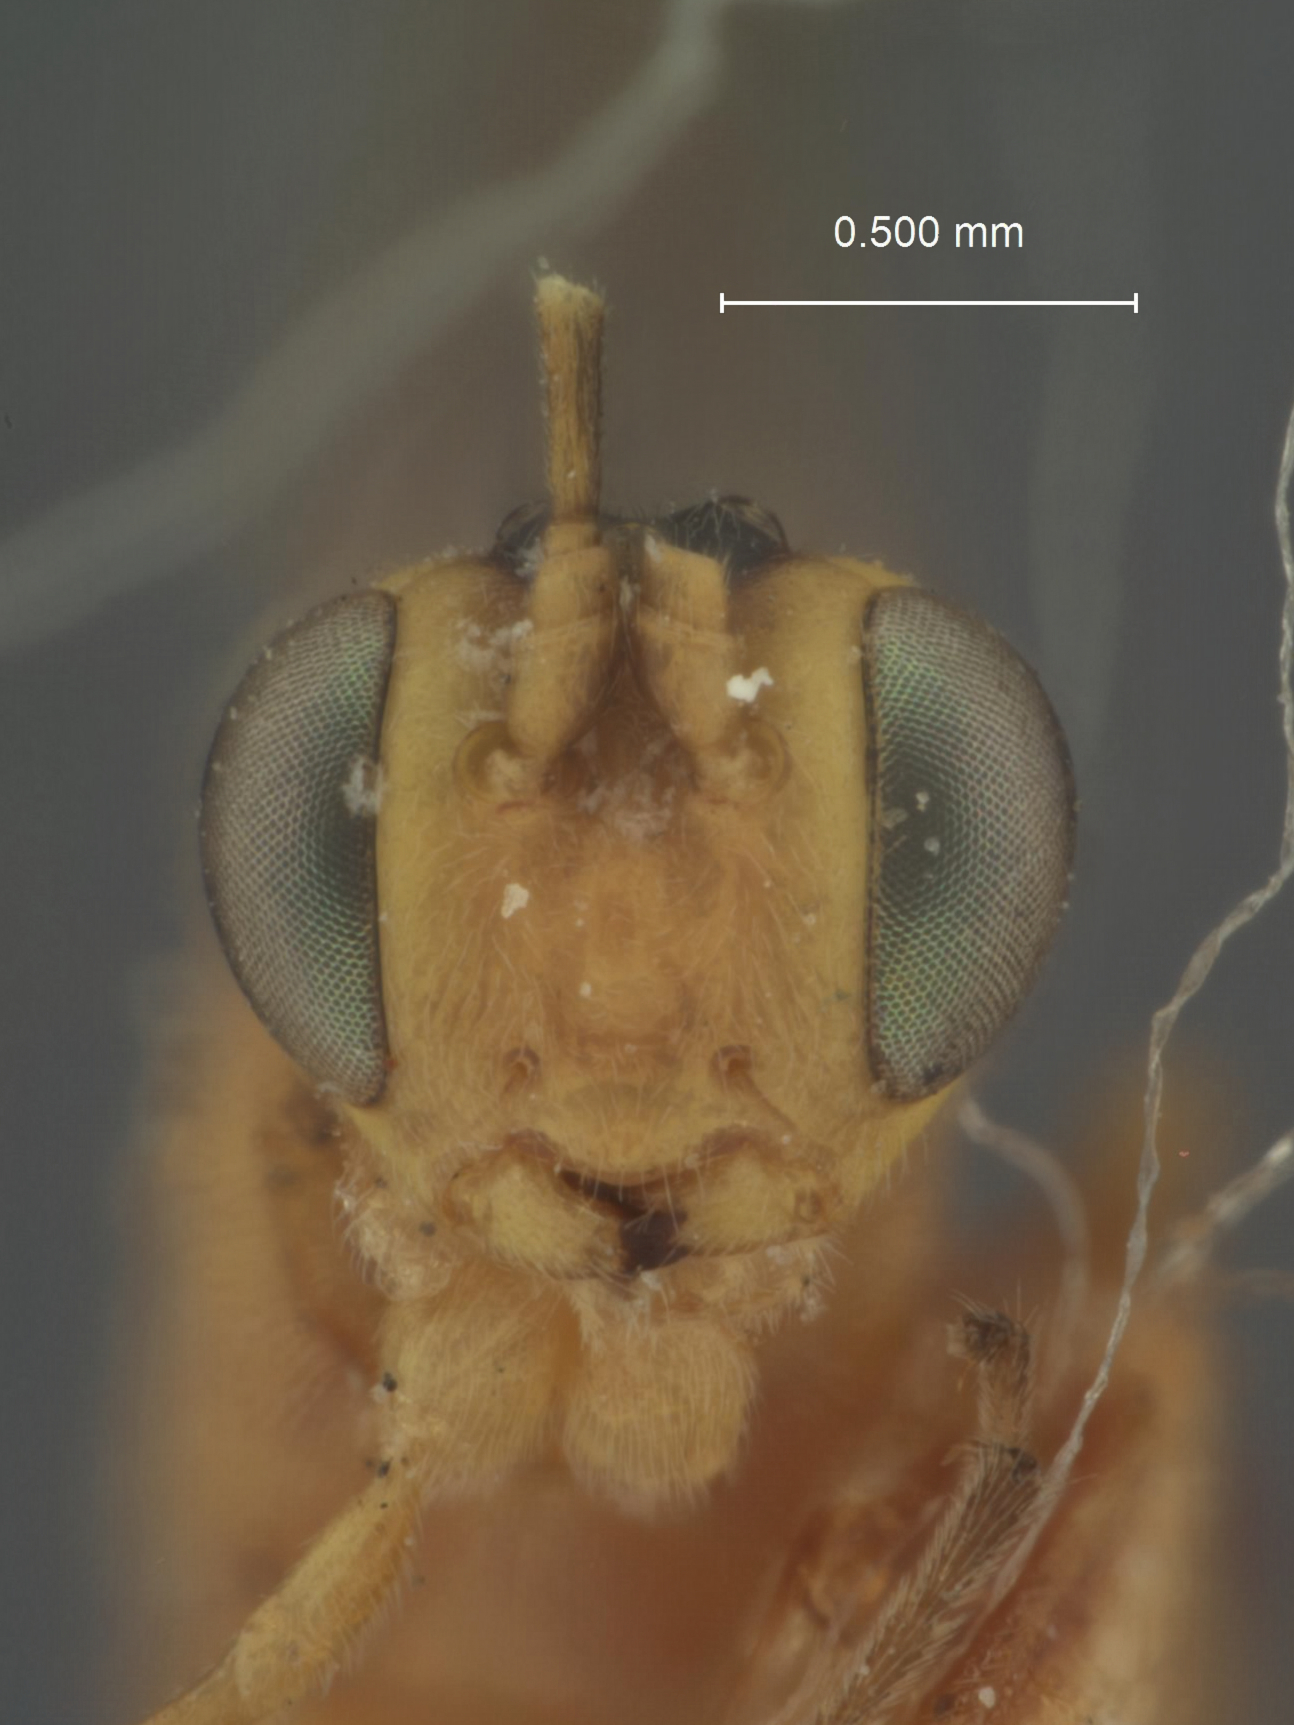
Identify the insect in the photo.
Temelucha japonica
